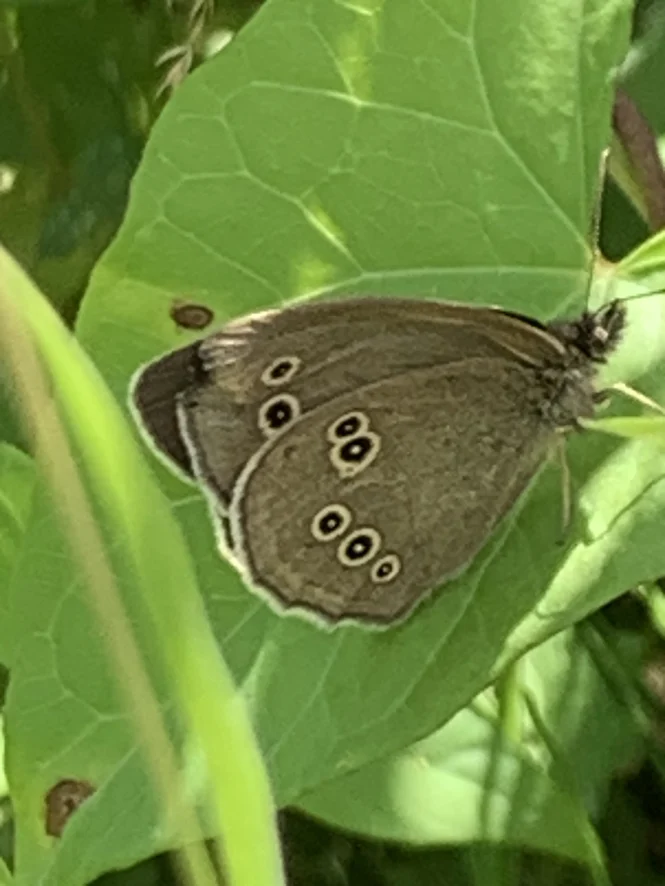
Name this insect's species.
Aphantopus hyperantus
